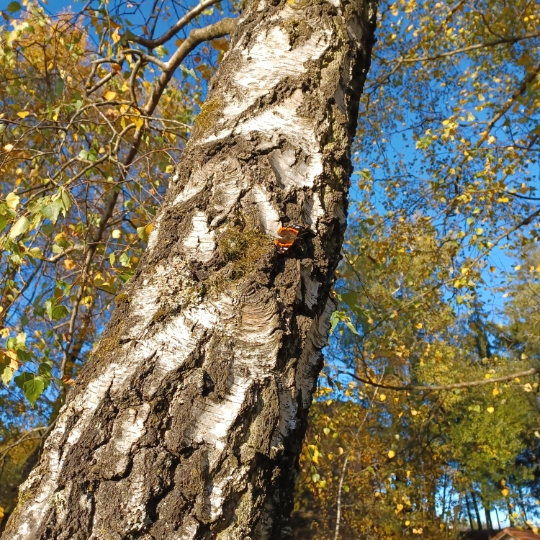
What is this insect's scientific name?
Vanessa atalanta
